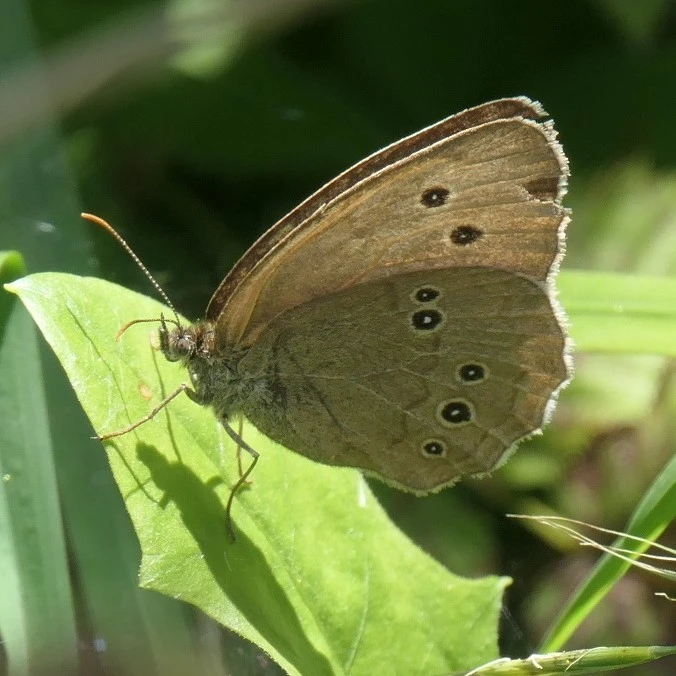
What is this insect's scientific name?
Aphantopus hyperantus
